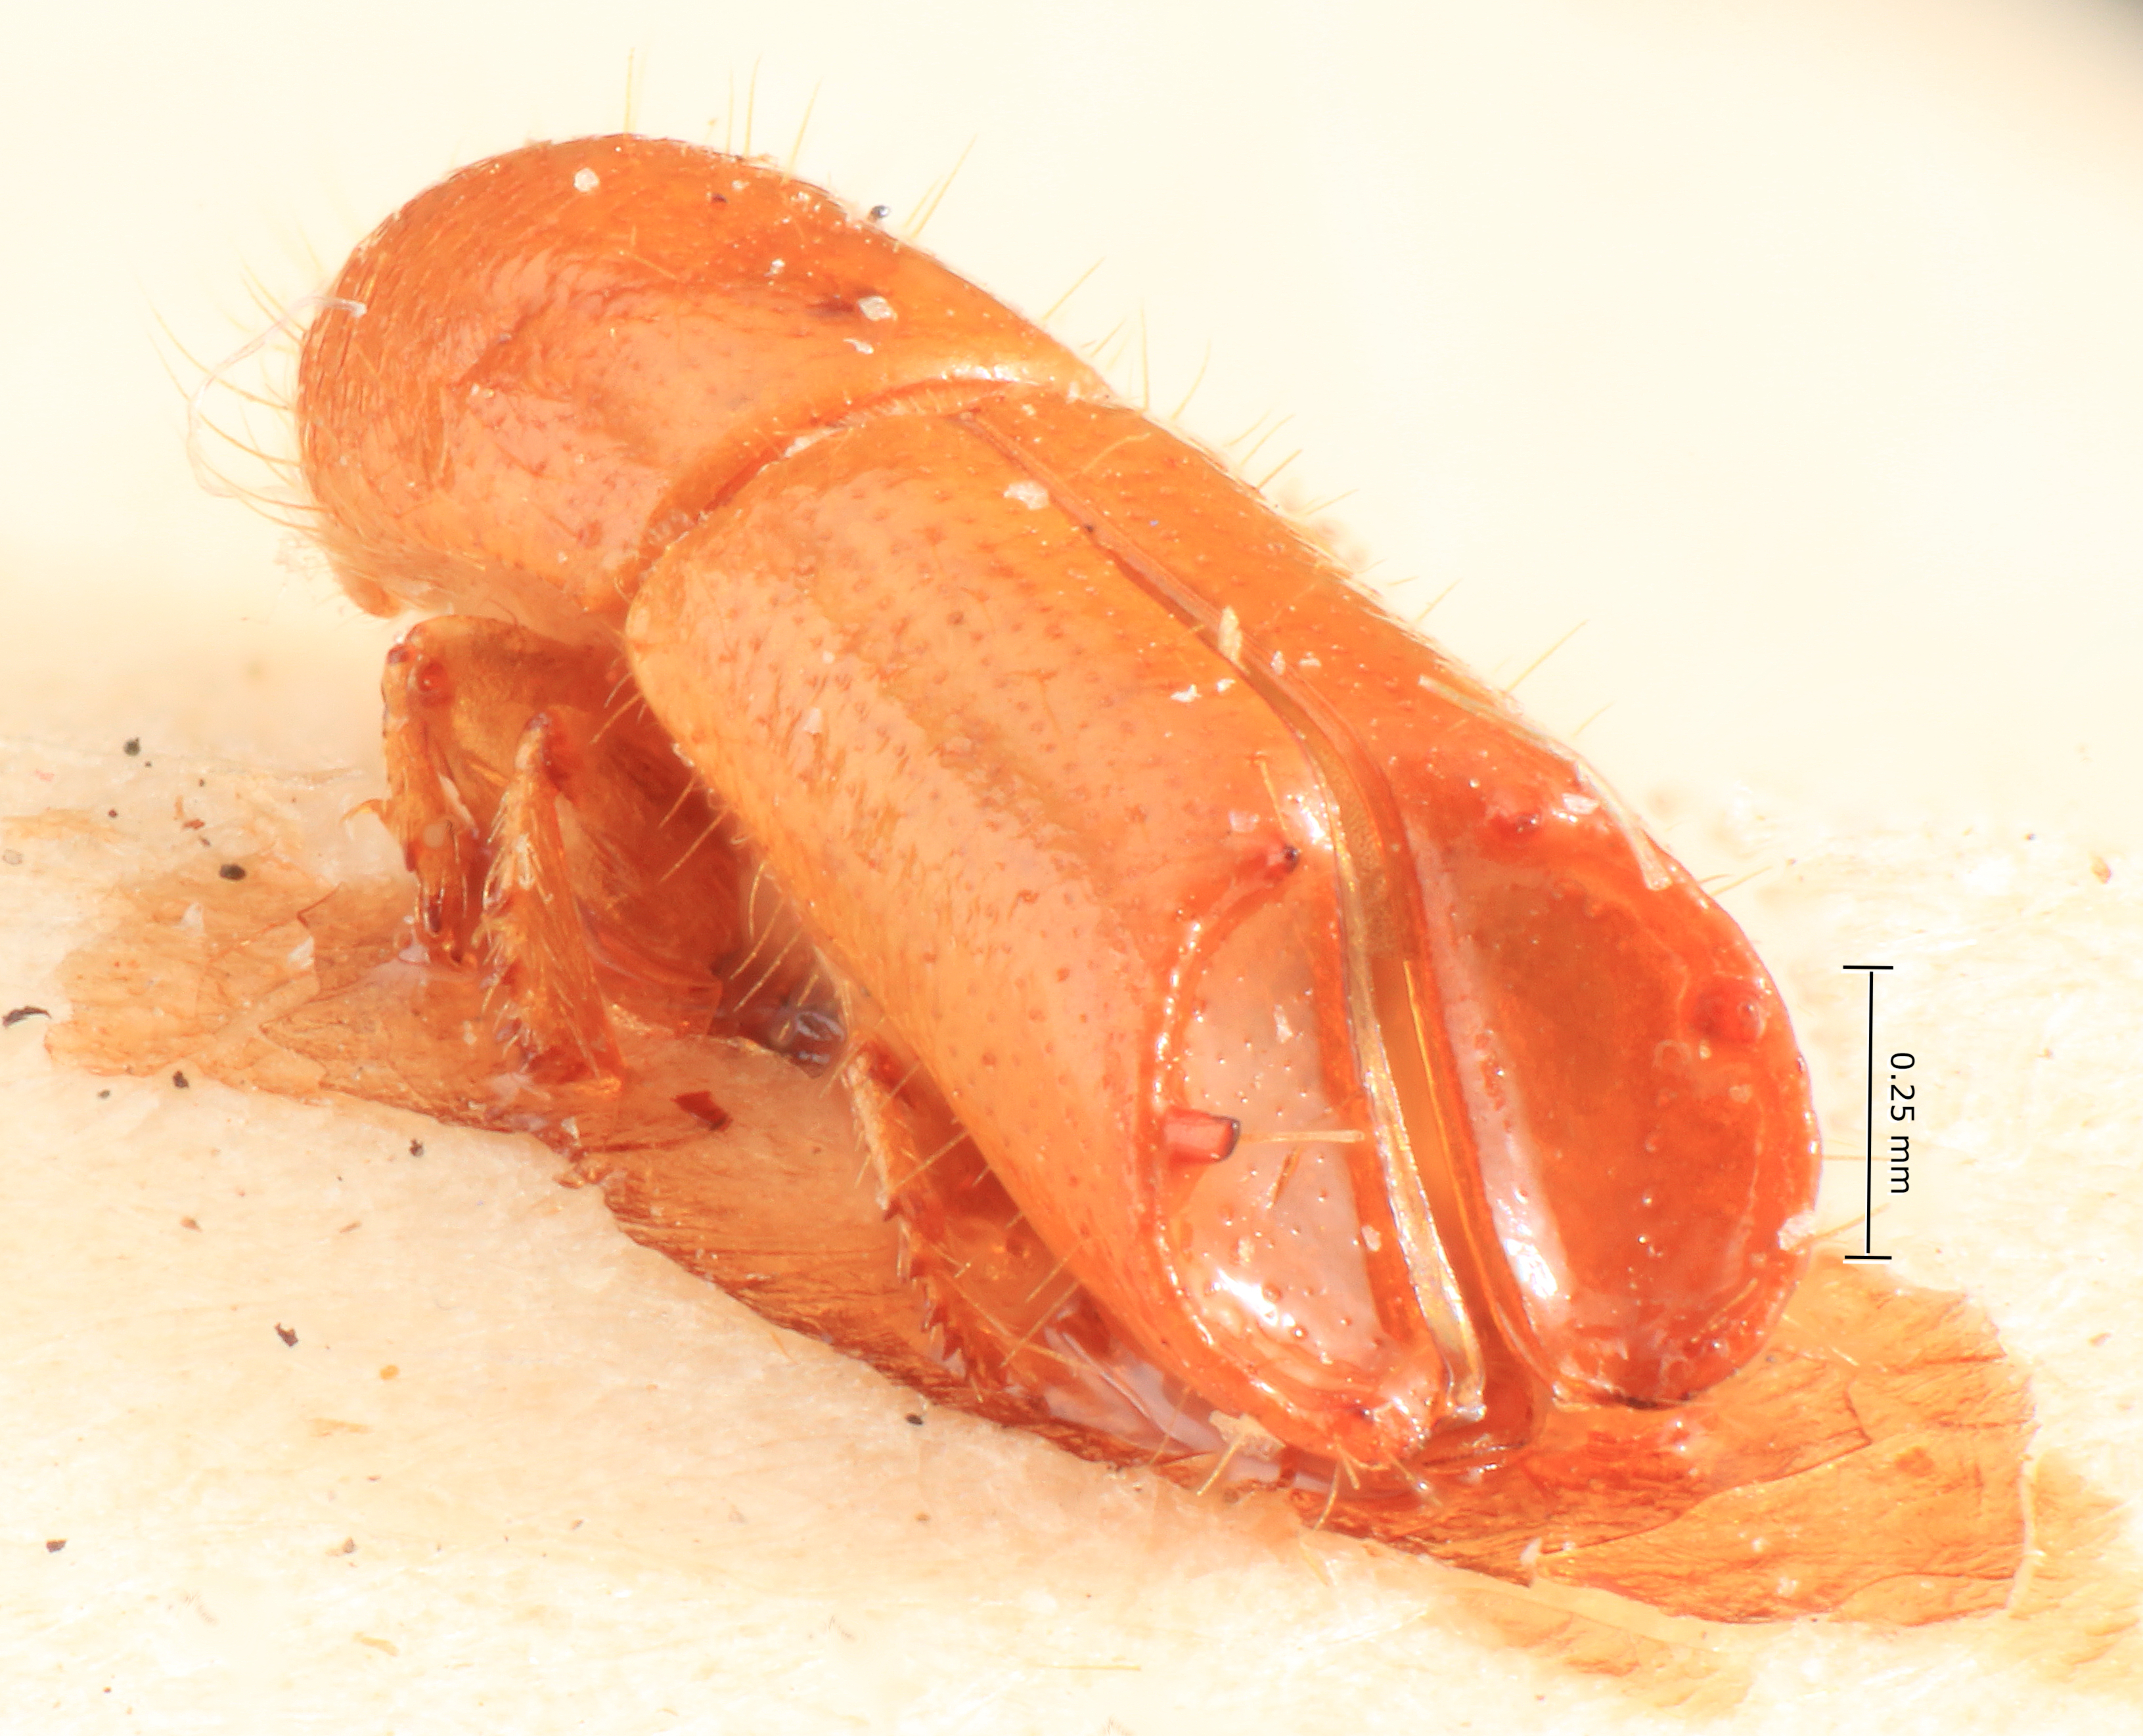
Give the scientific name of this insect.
Xyleborus cylindromorphus
